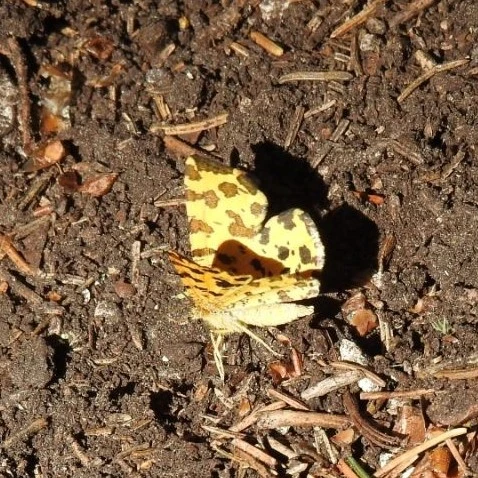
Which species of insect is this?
Pseudopanthera macularia
